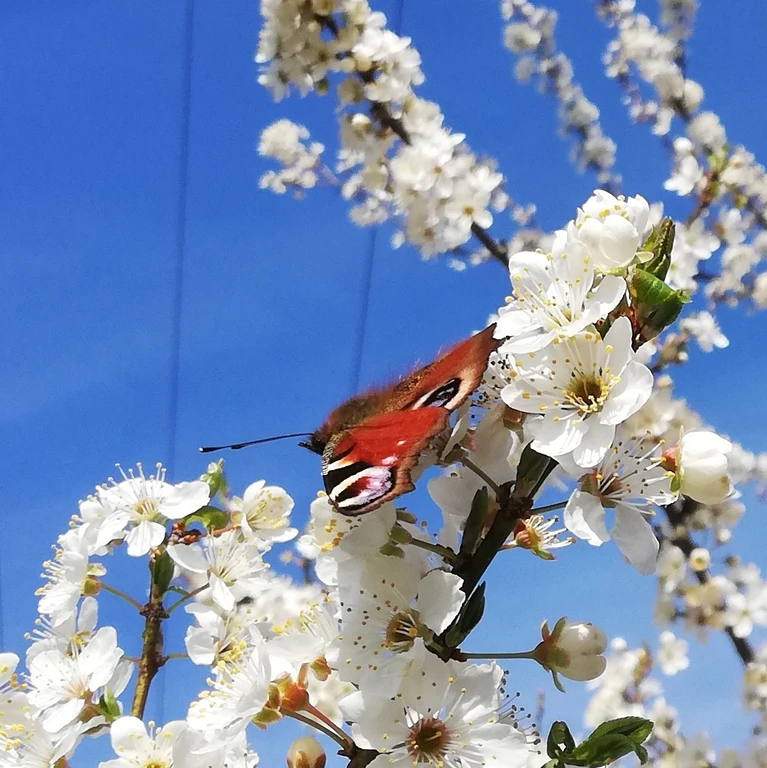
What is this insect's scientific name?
Aglais io
